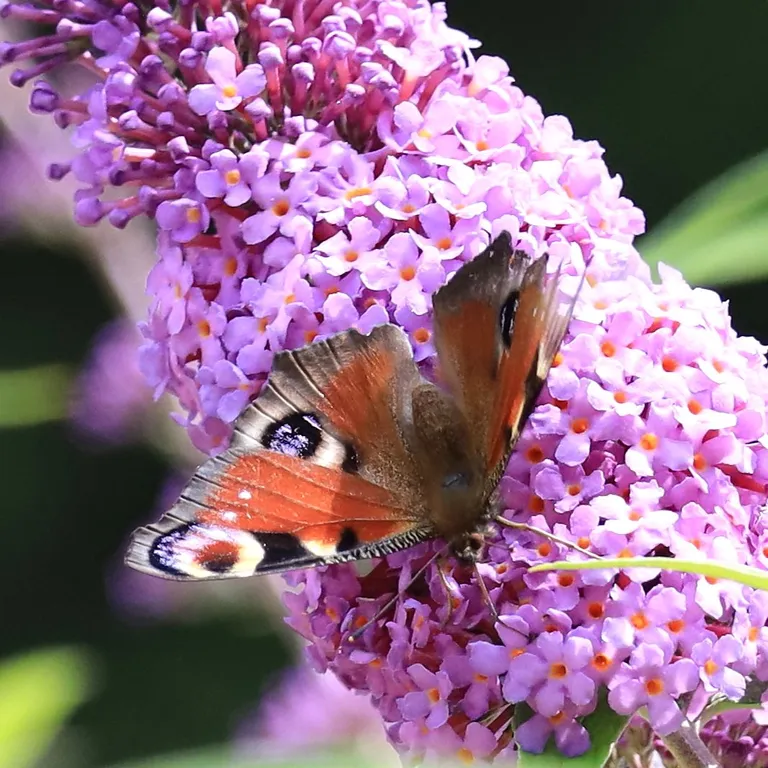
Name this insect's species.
Aglais io
